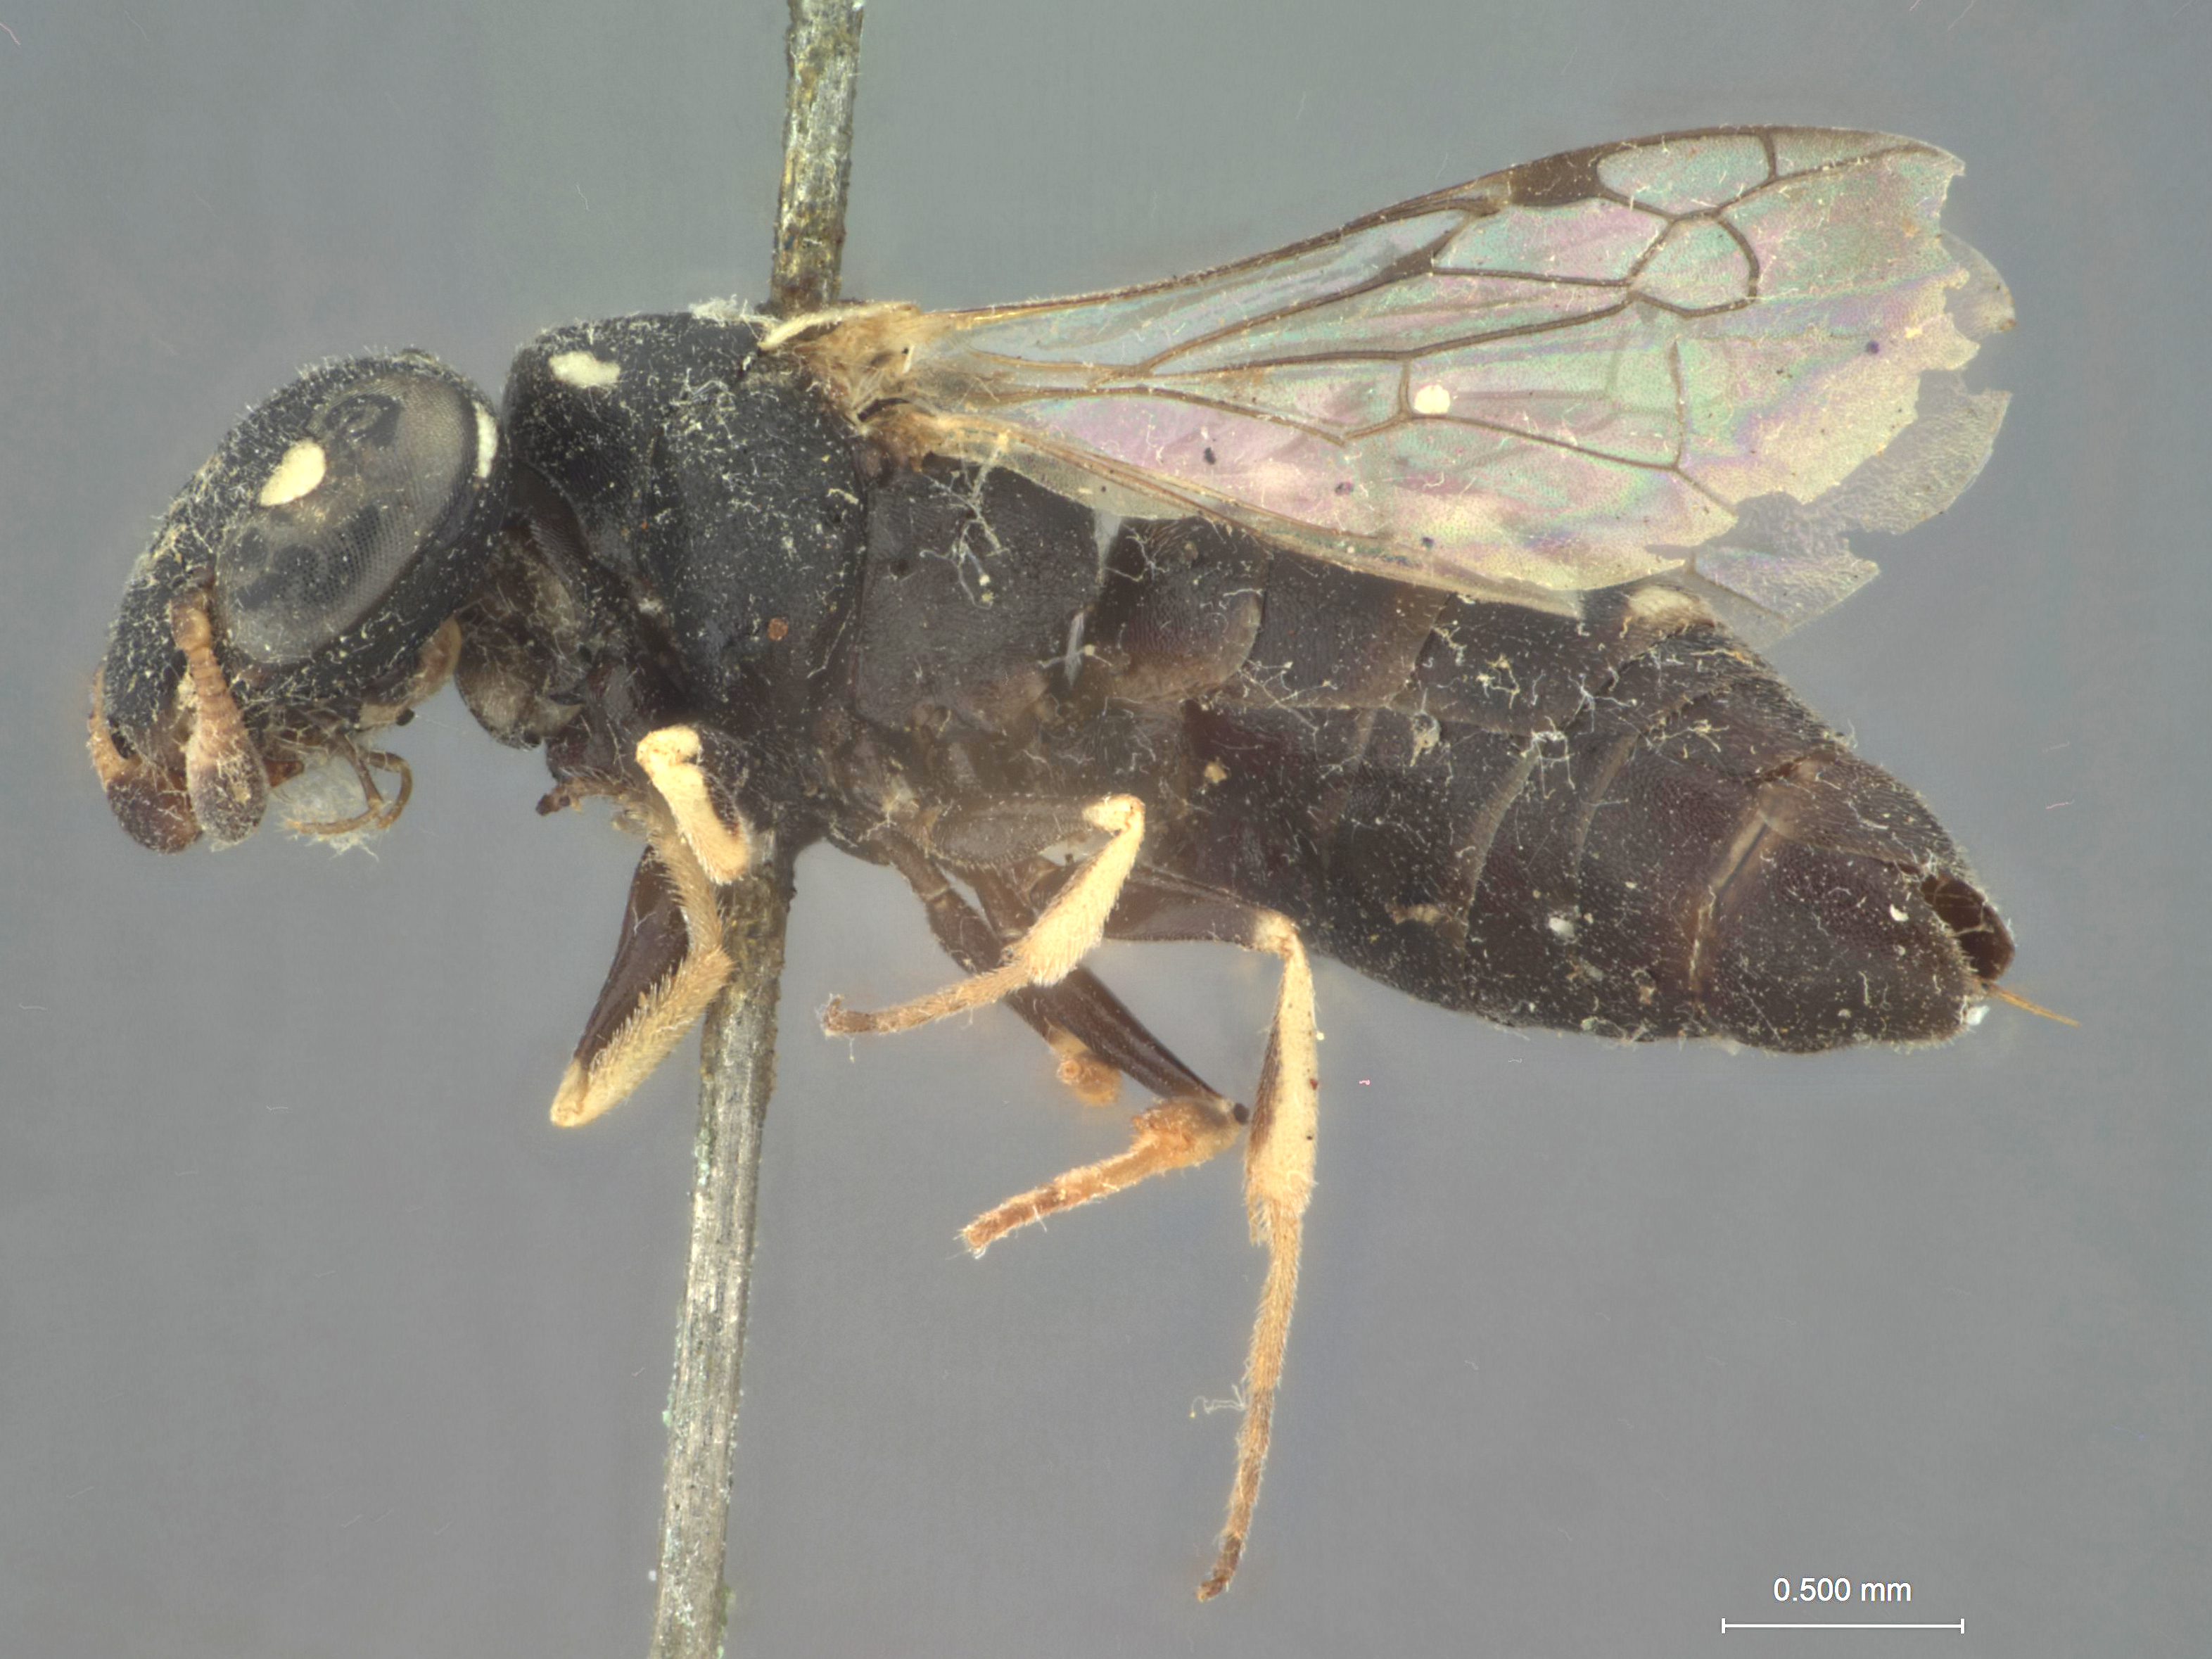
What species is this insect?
Quartinioides helena
